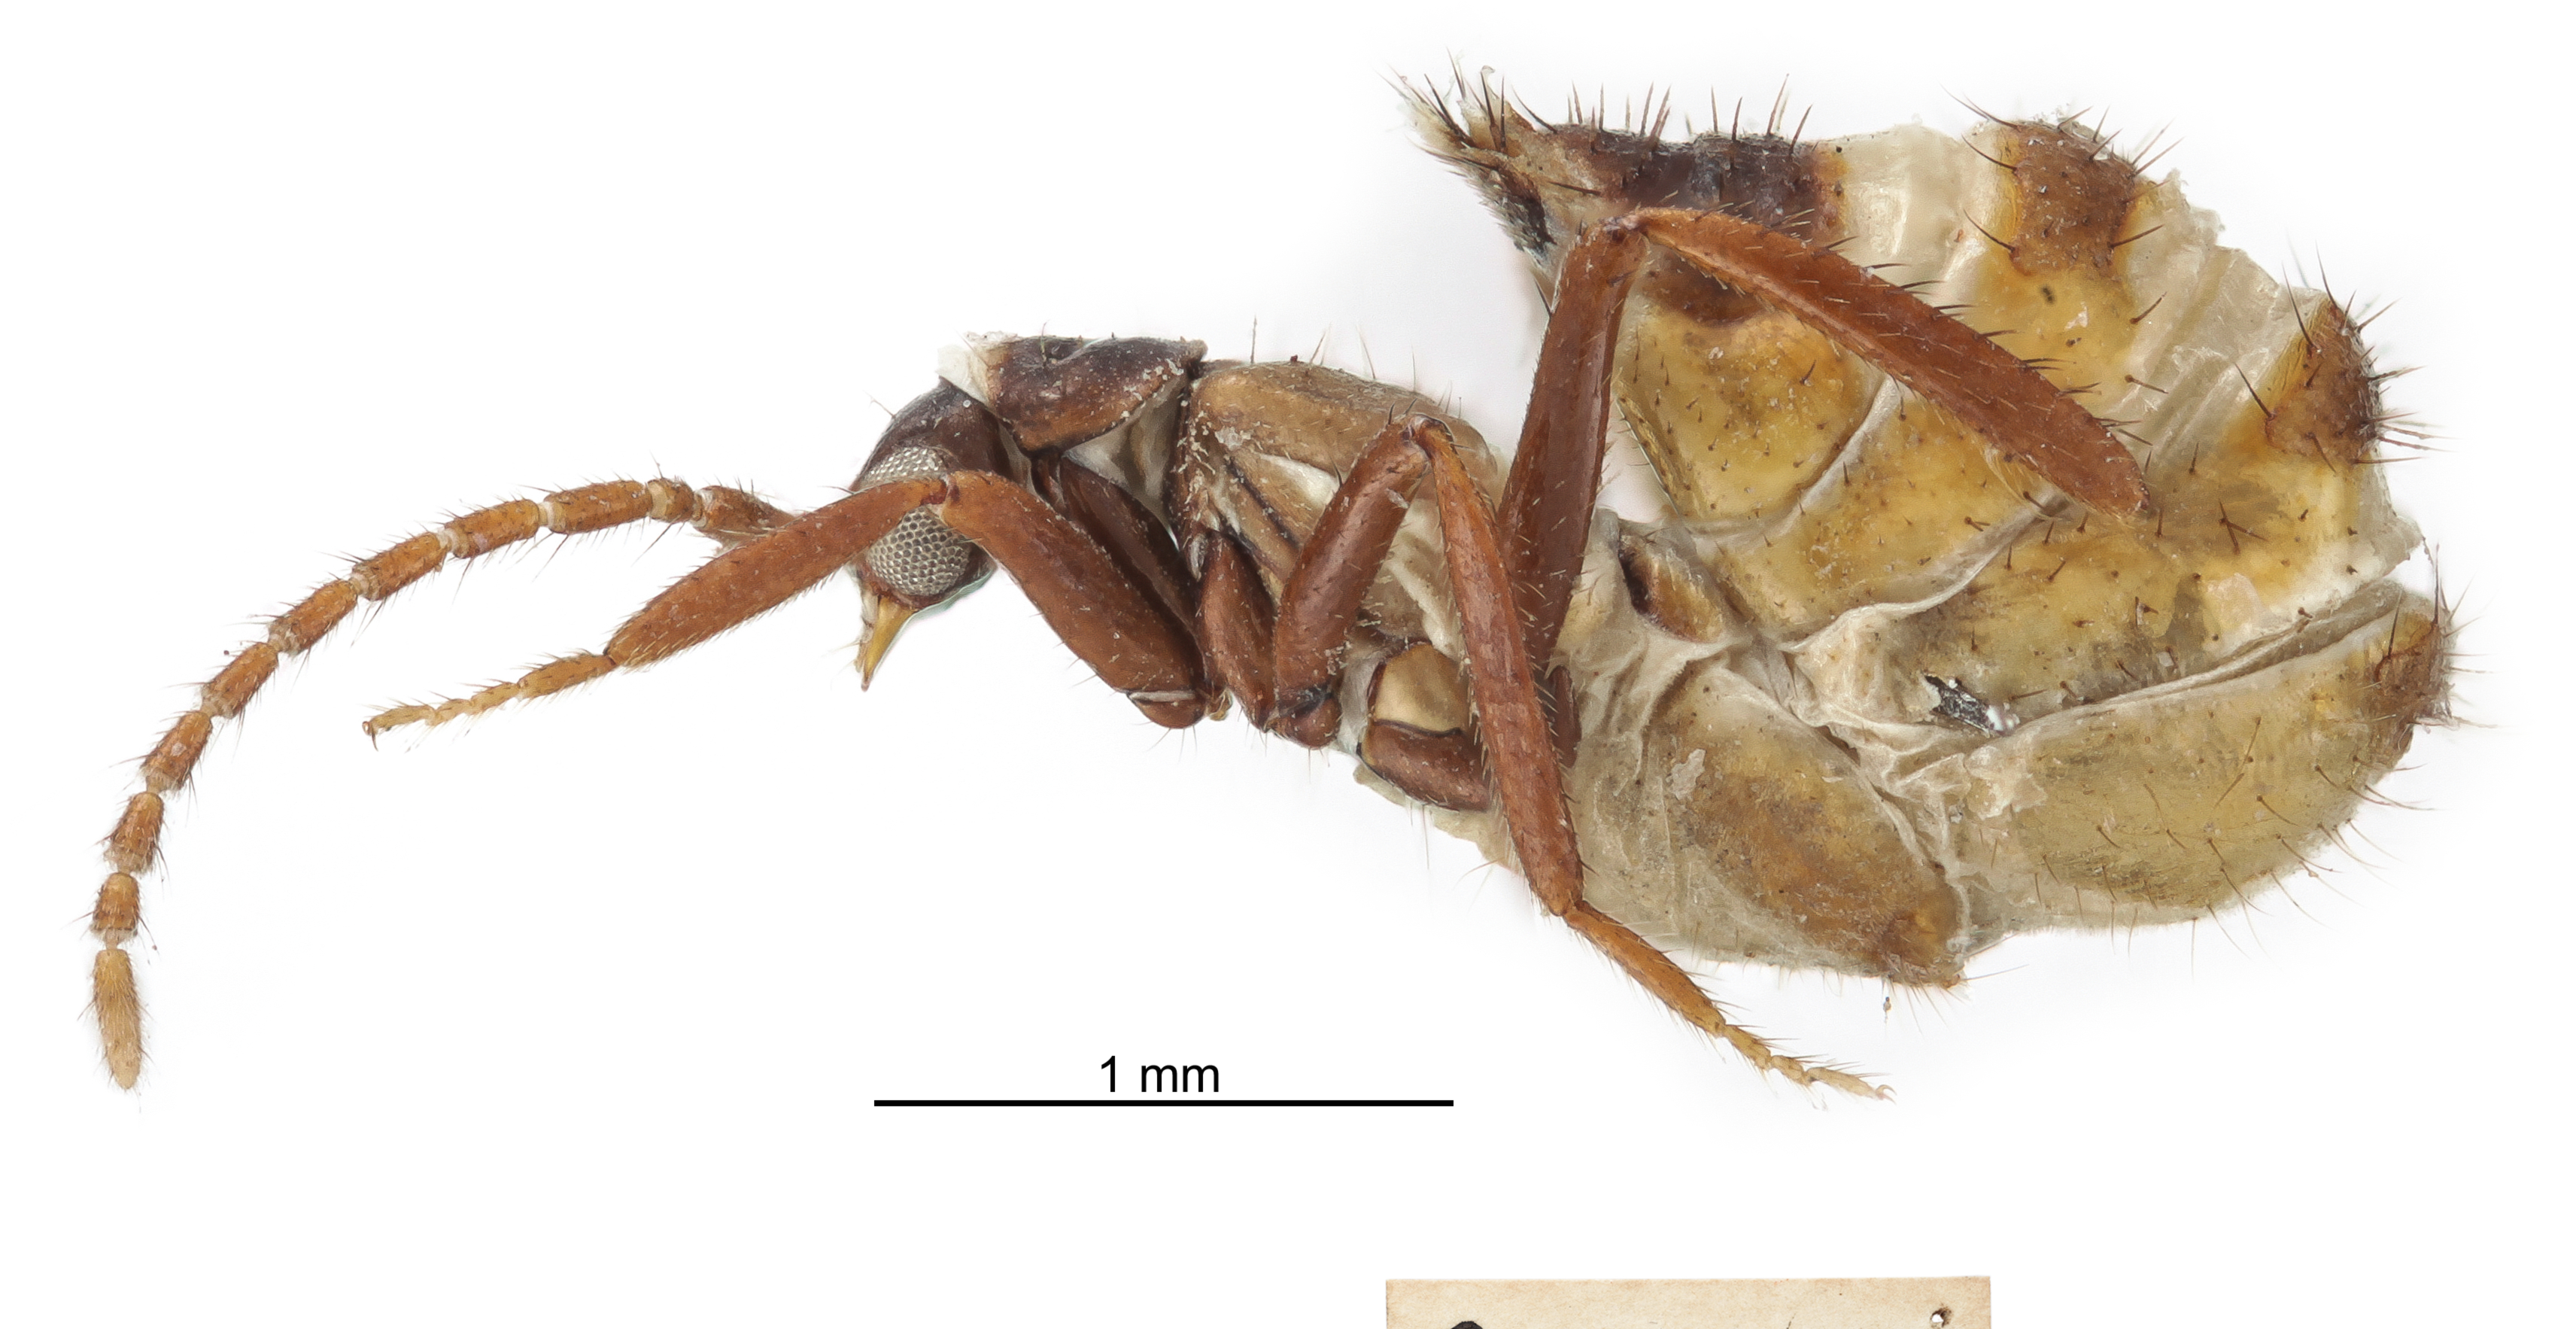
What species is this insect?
Corotoca guyanae
